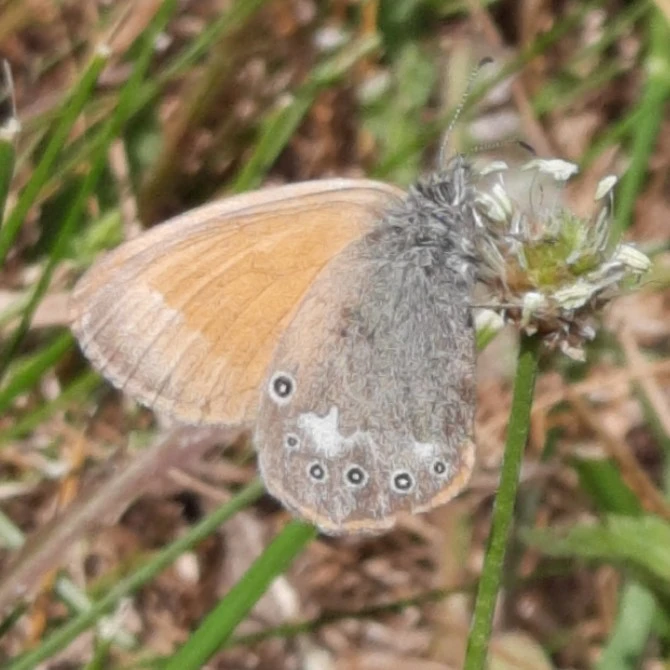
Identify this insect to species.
Coenonympha glycerion (also Coenonympha iphis)
